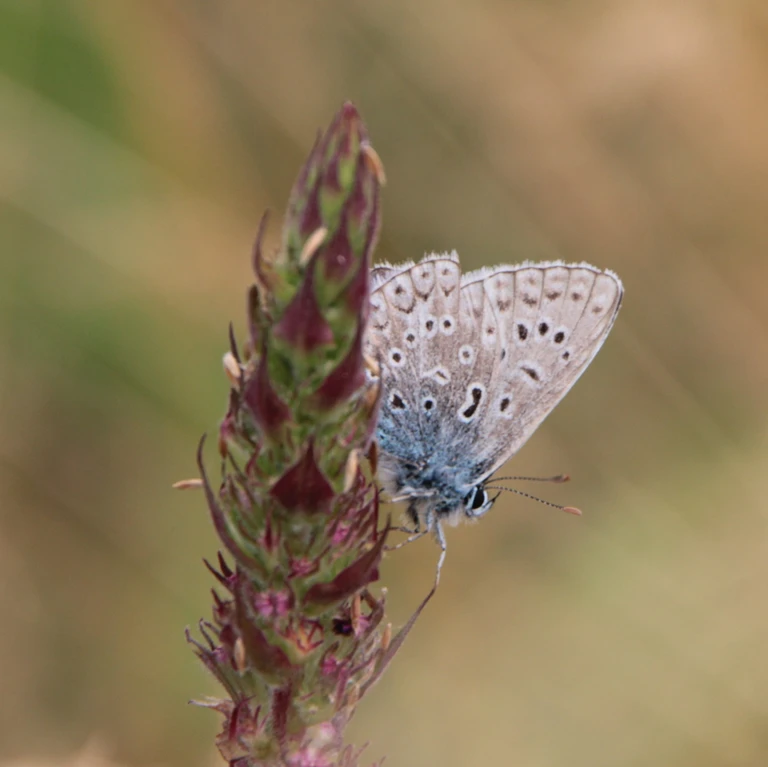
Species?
Polyommatus icarus
